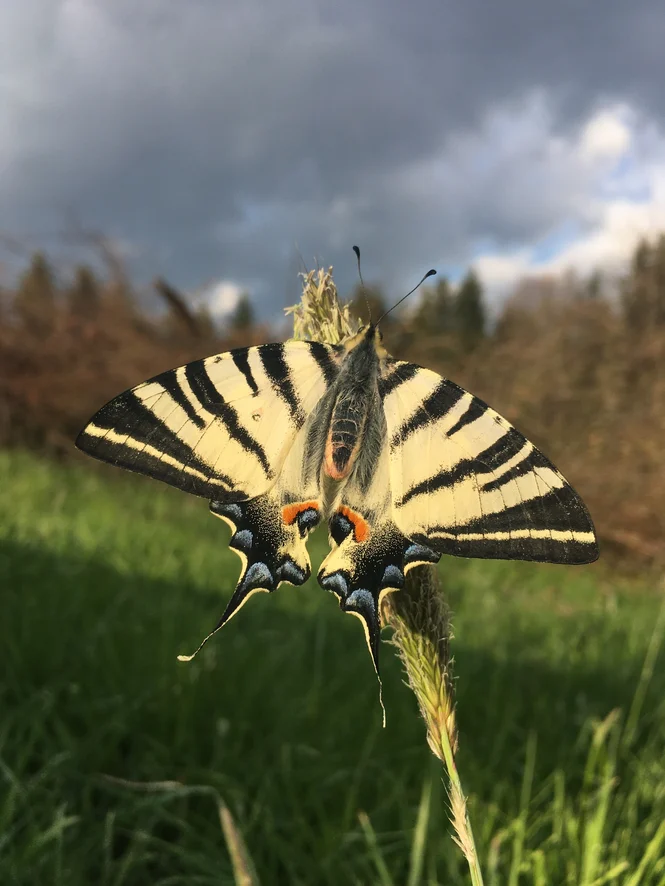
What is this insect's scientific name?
Iphiclides podalirius
